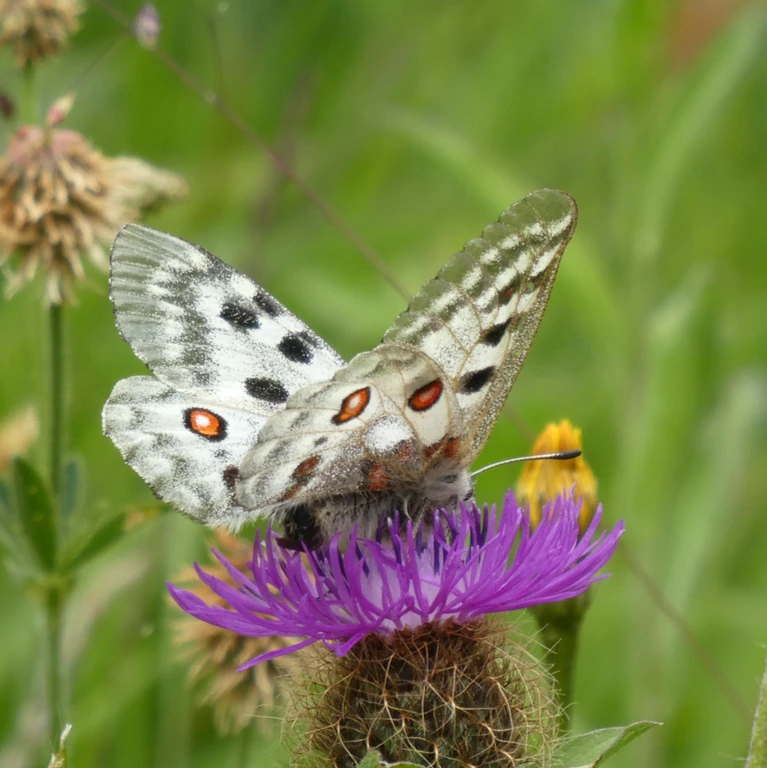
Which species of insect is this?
Parnassius apollo
